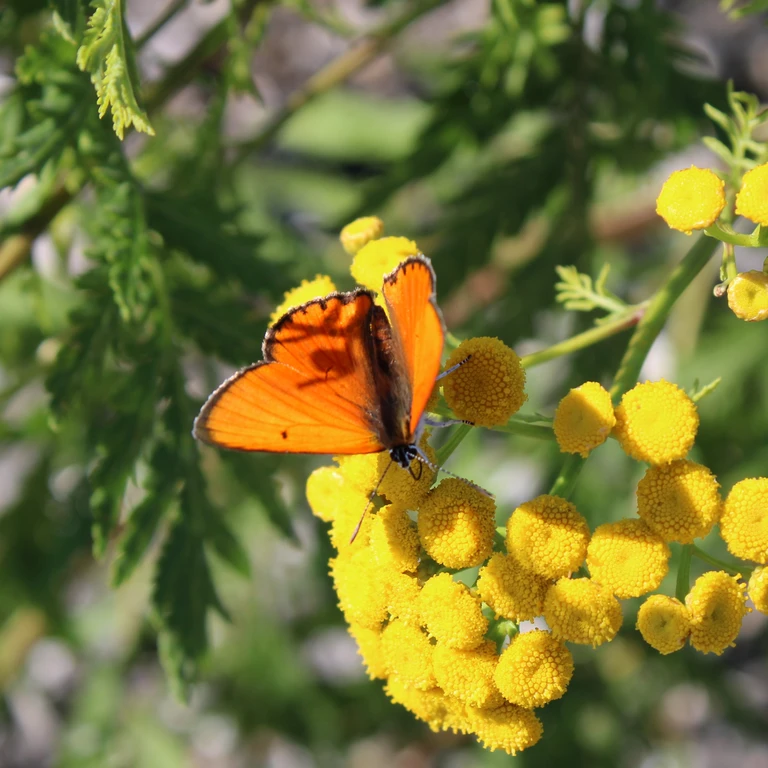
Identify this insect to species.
Lycaena dispar
